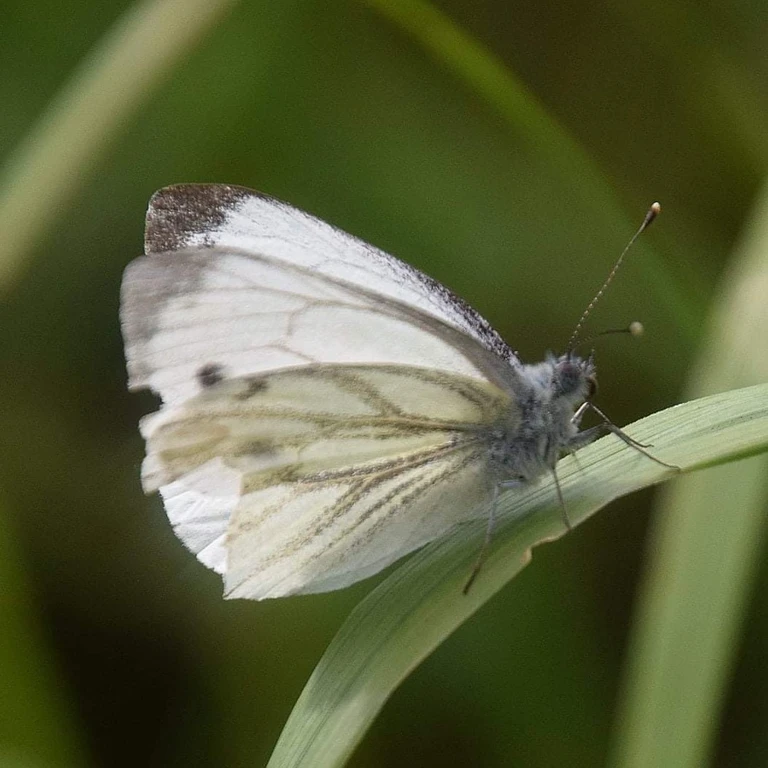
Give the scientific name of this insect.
Pieris napi
